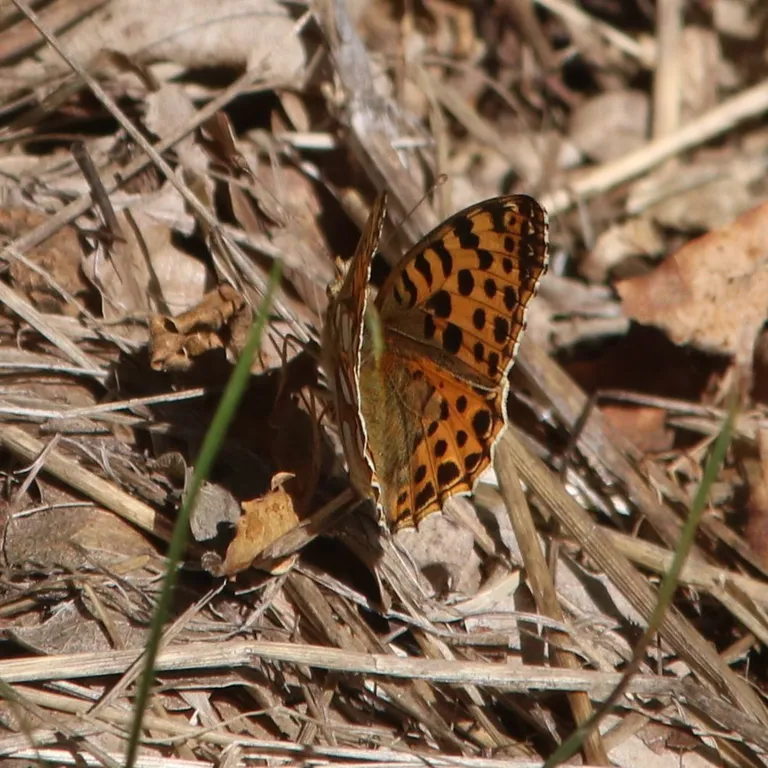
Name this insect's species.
Issoria lathonia
